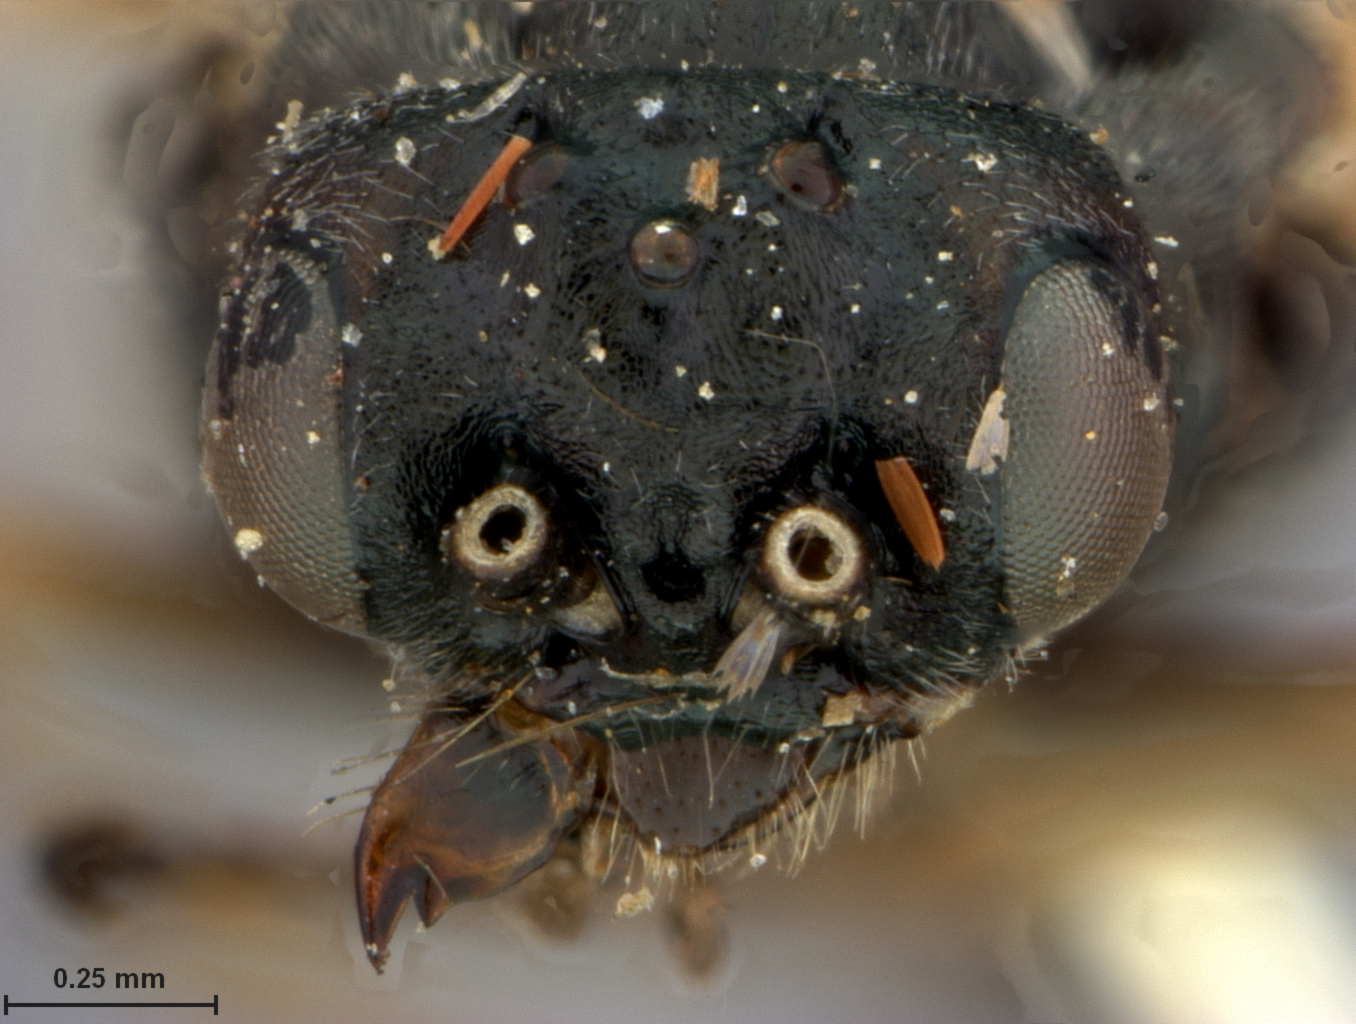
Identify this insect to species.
Pontania unga
